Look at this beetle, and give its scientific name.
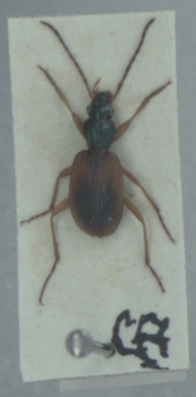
Anchomenus dorsalis
